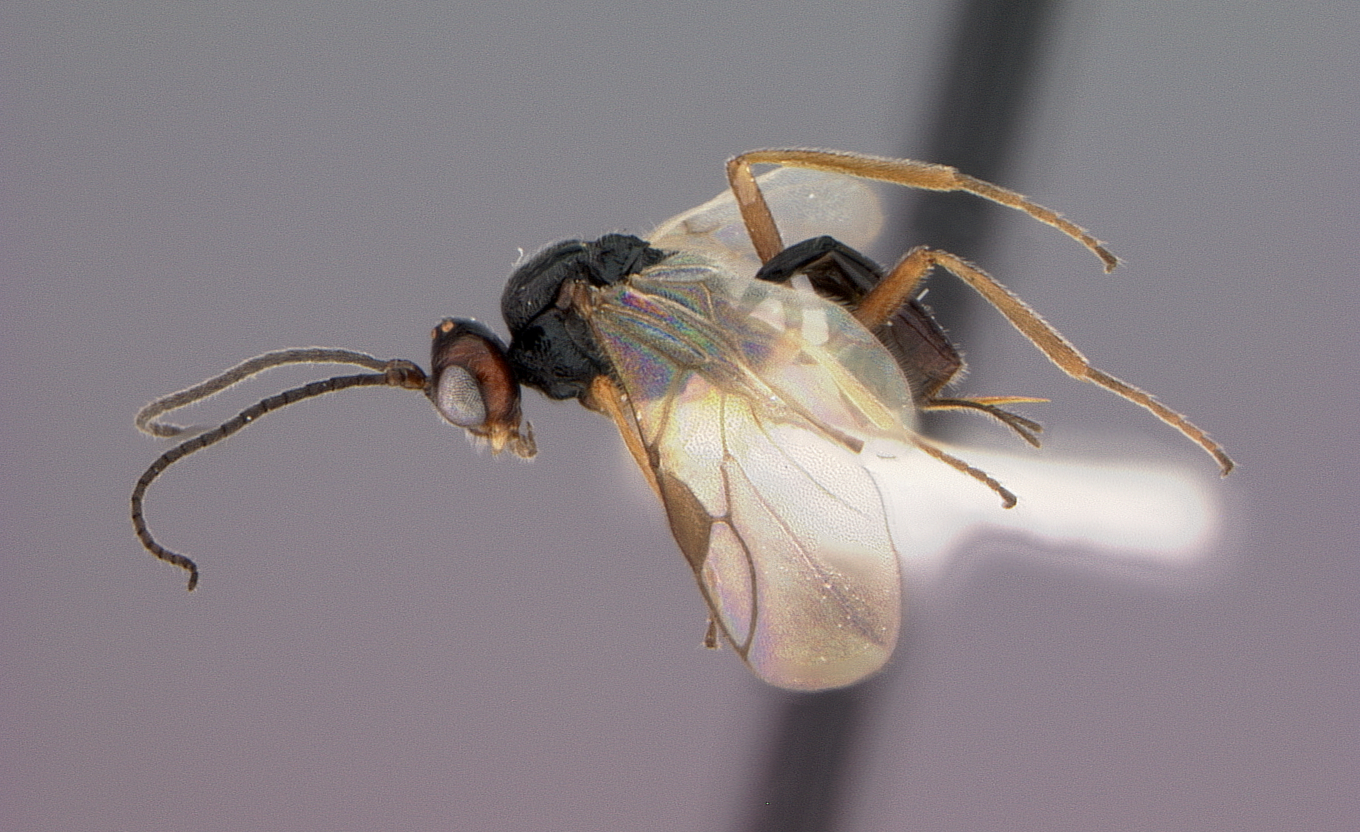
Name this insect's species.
Microctonus colesi
